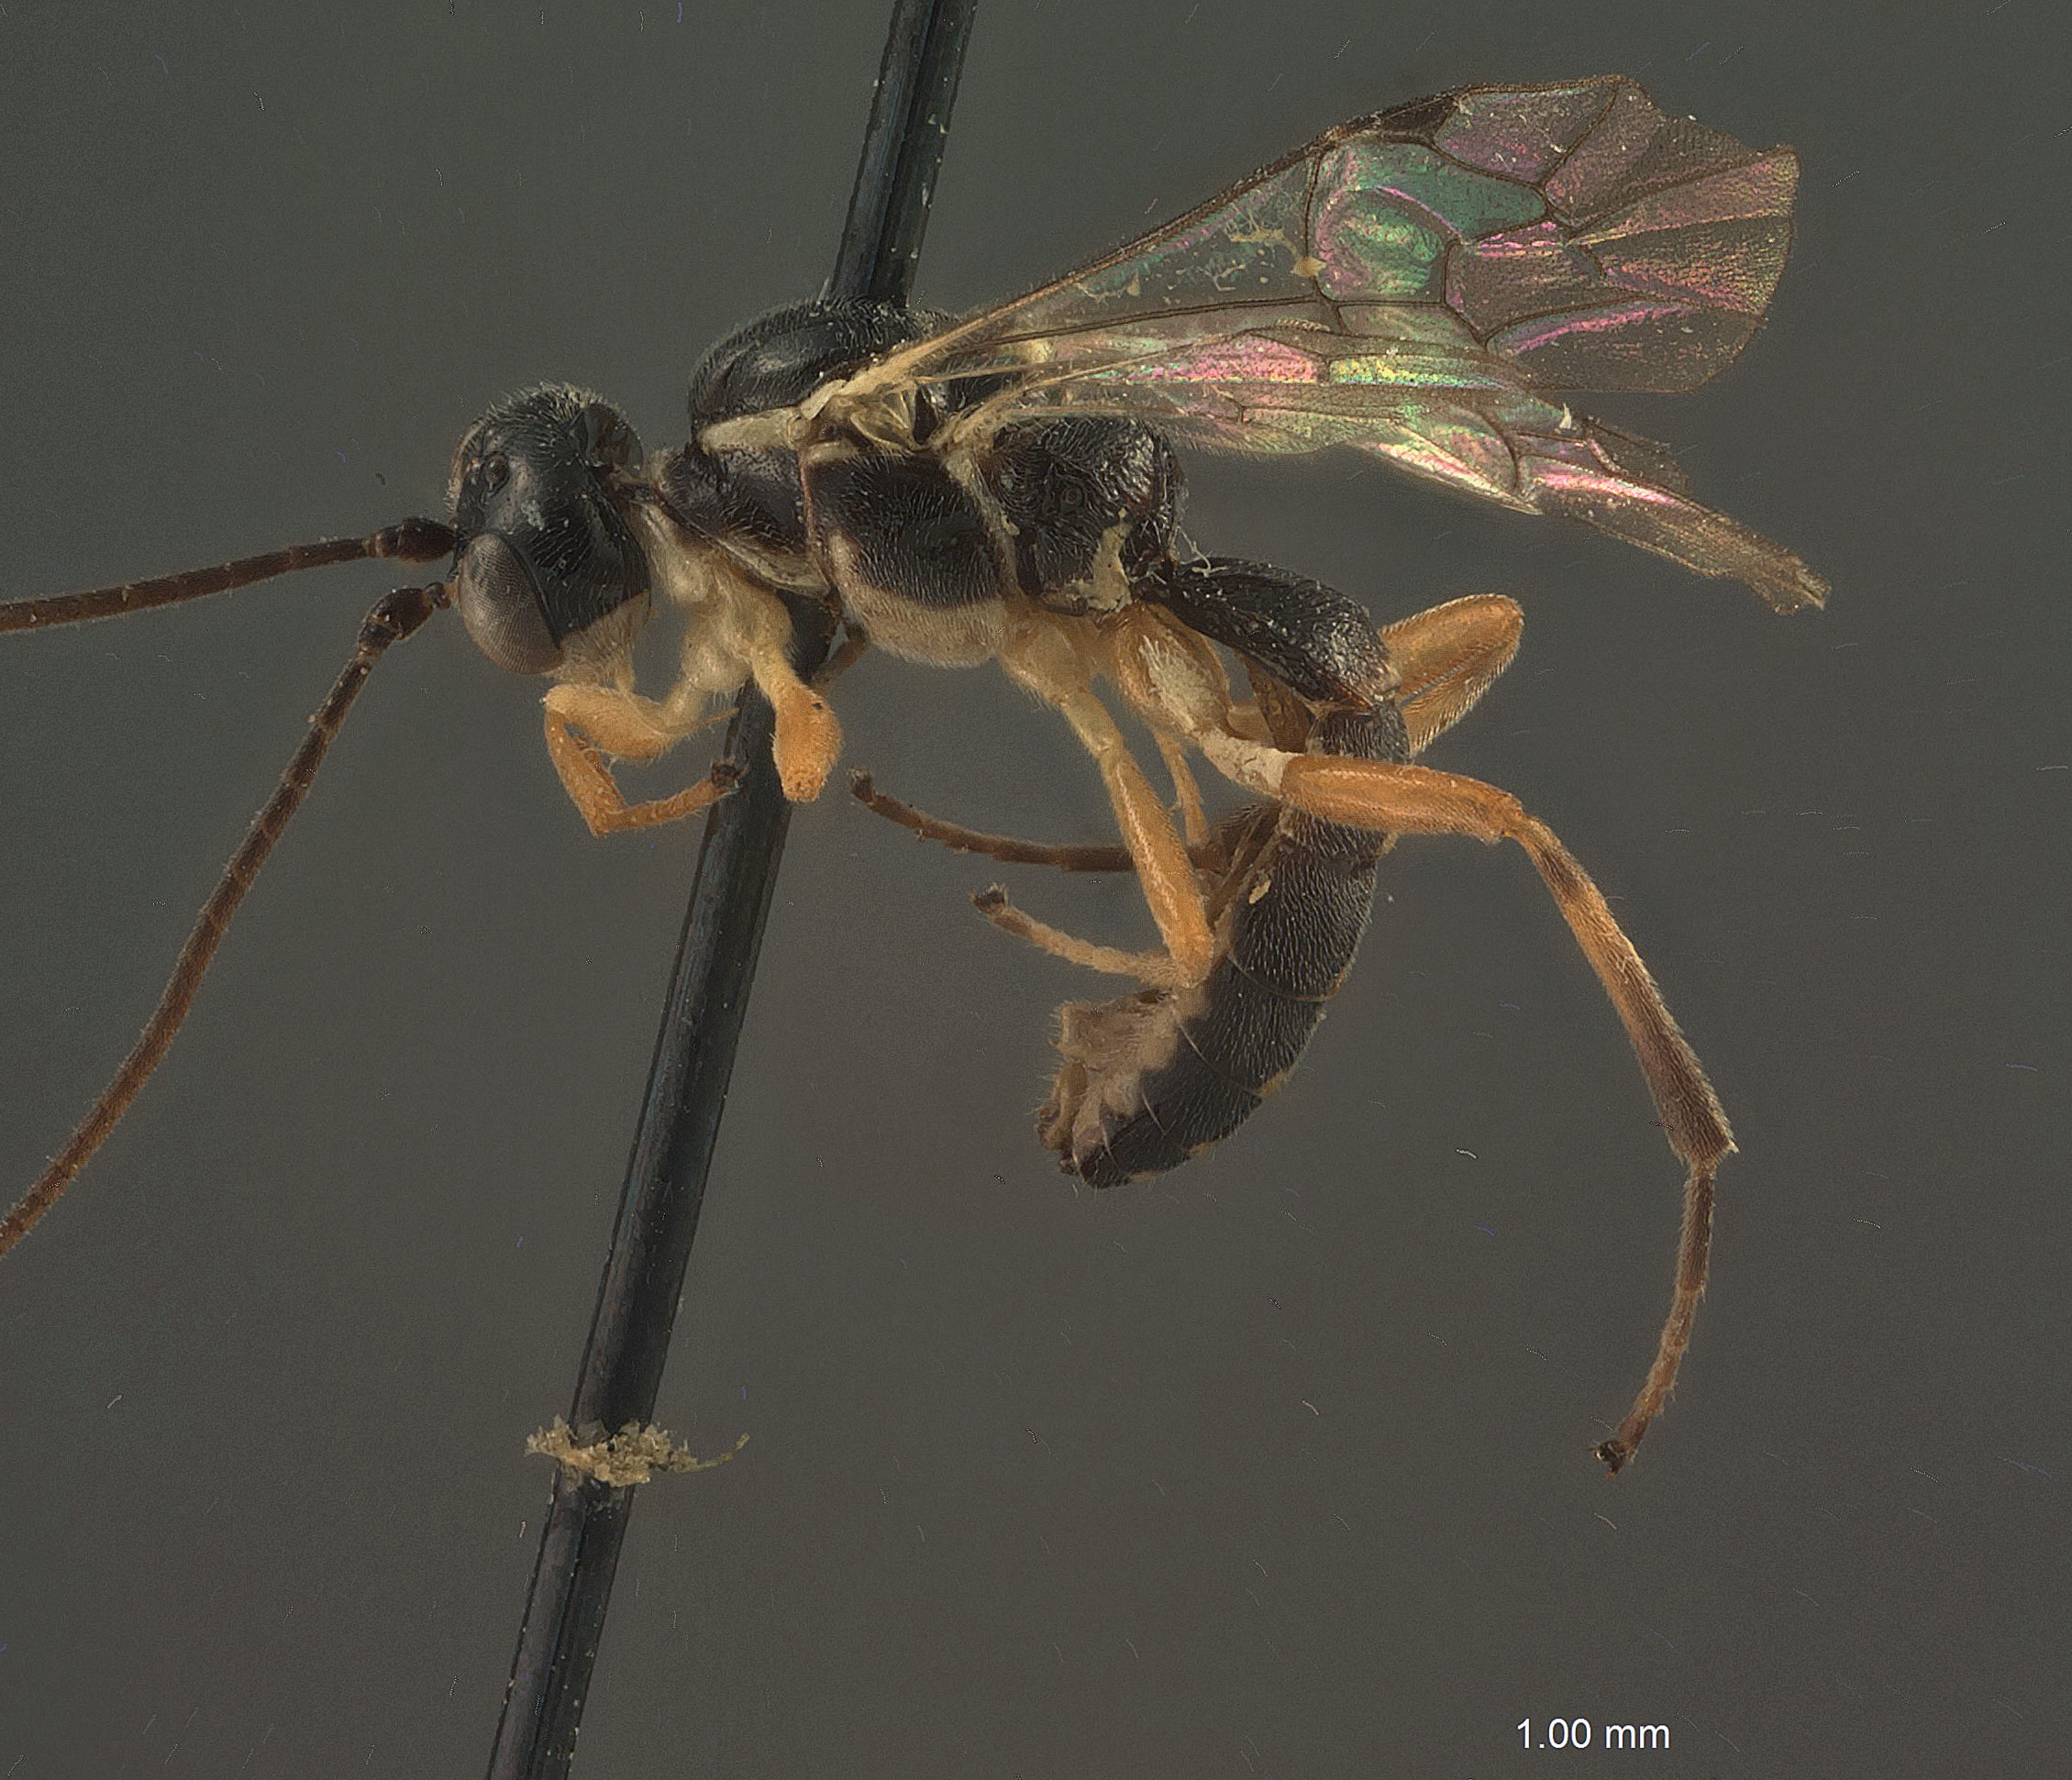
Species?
Diaborus promediatus
